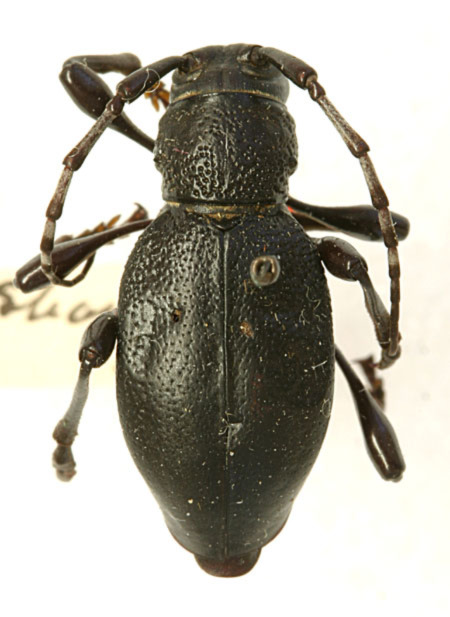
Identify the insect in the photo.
Moneilema shantzi (also Moneilema semipunctatum)
